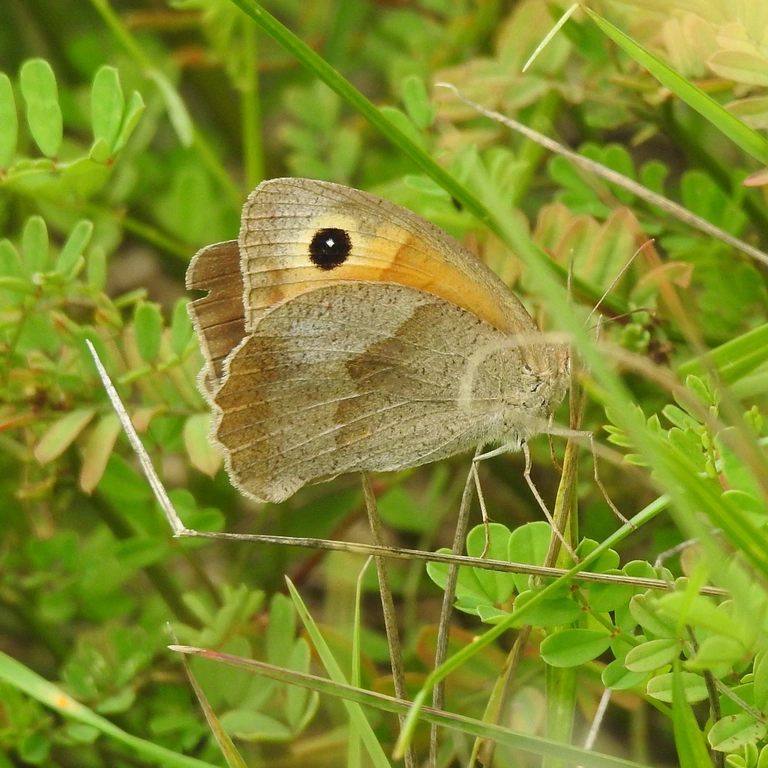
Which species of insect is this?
Maniola jurtina
